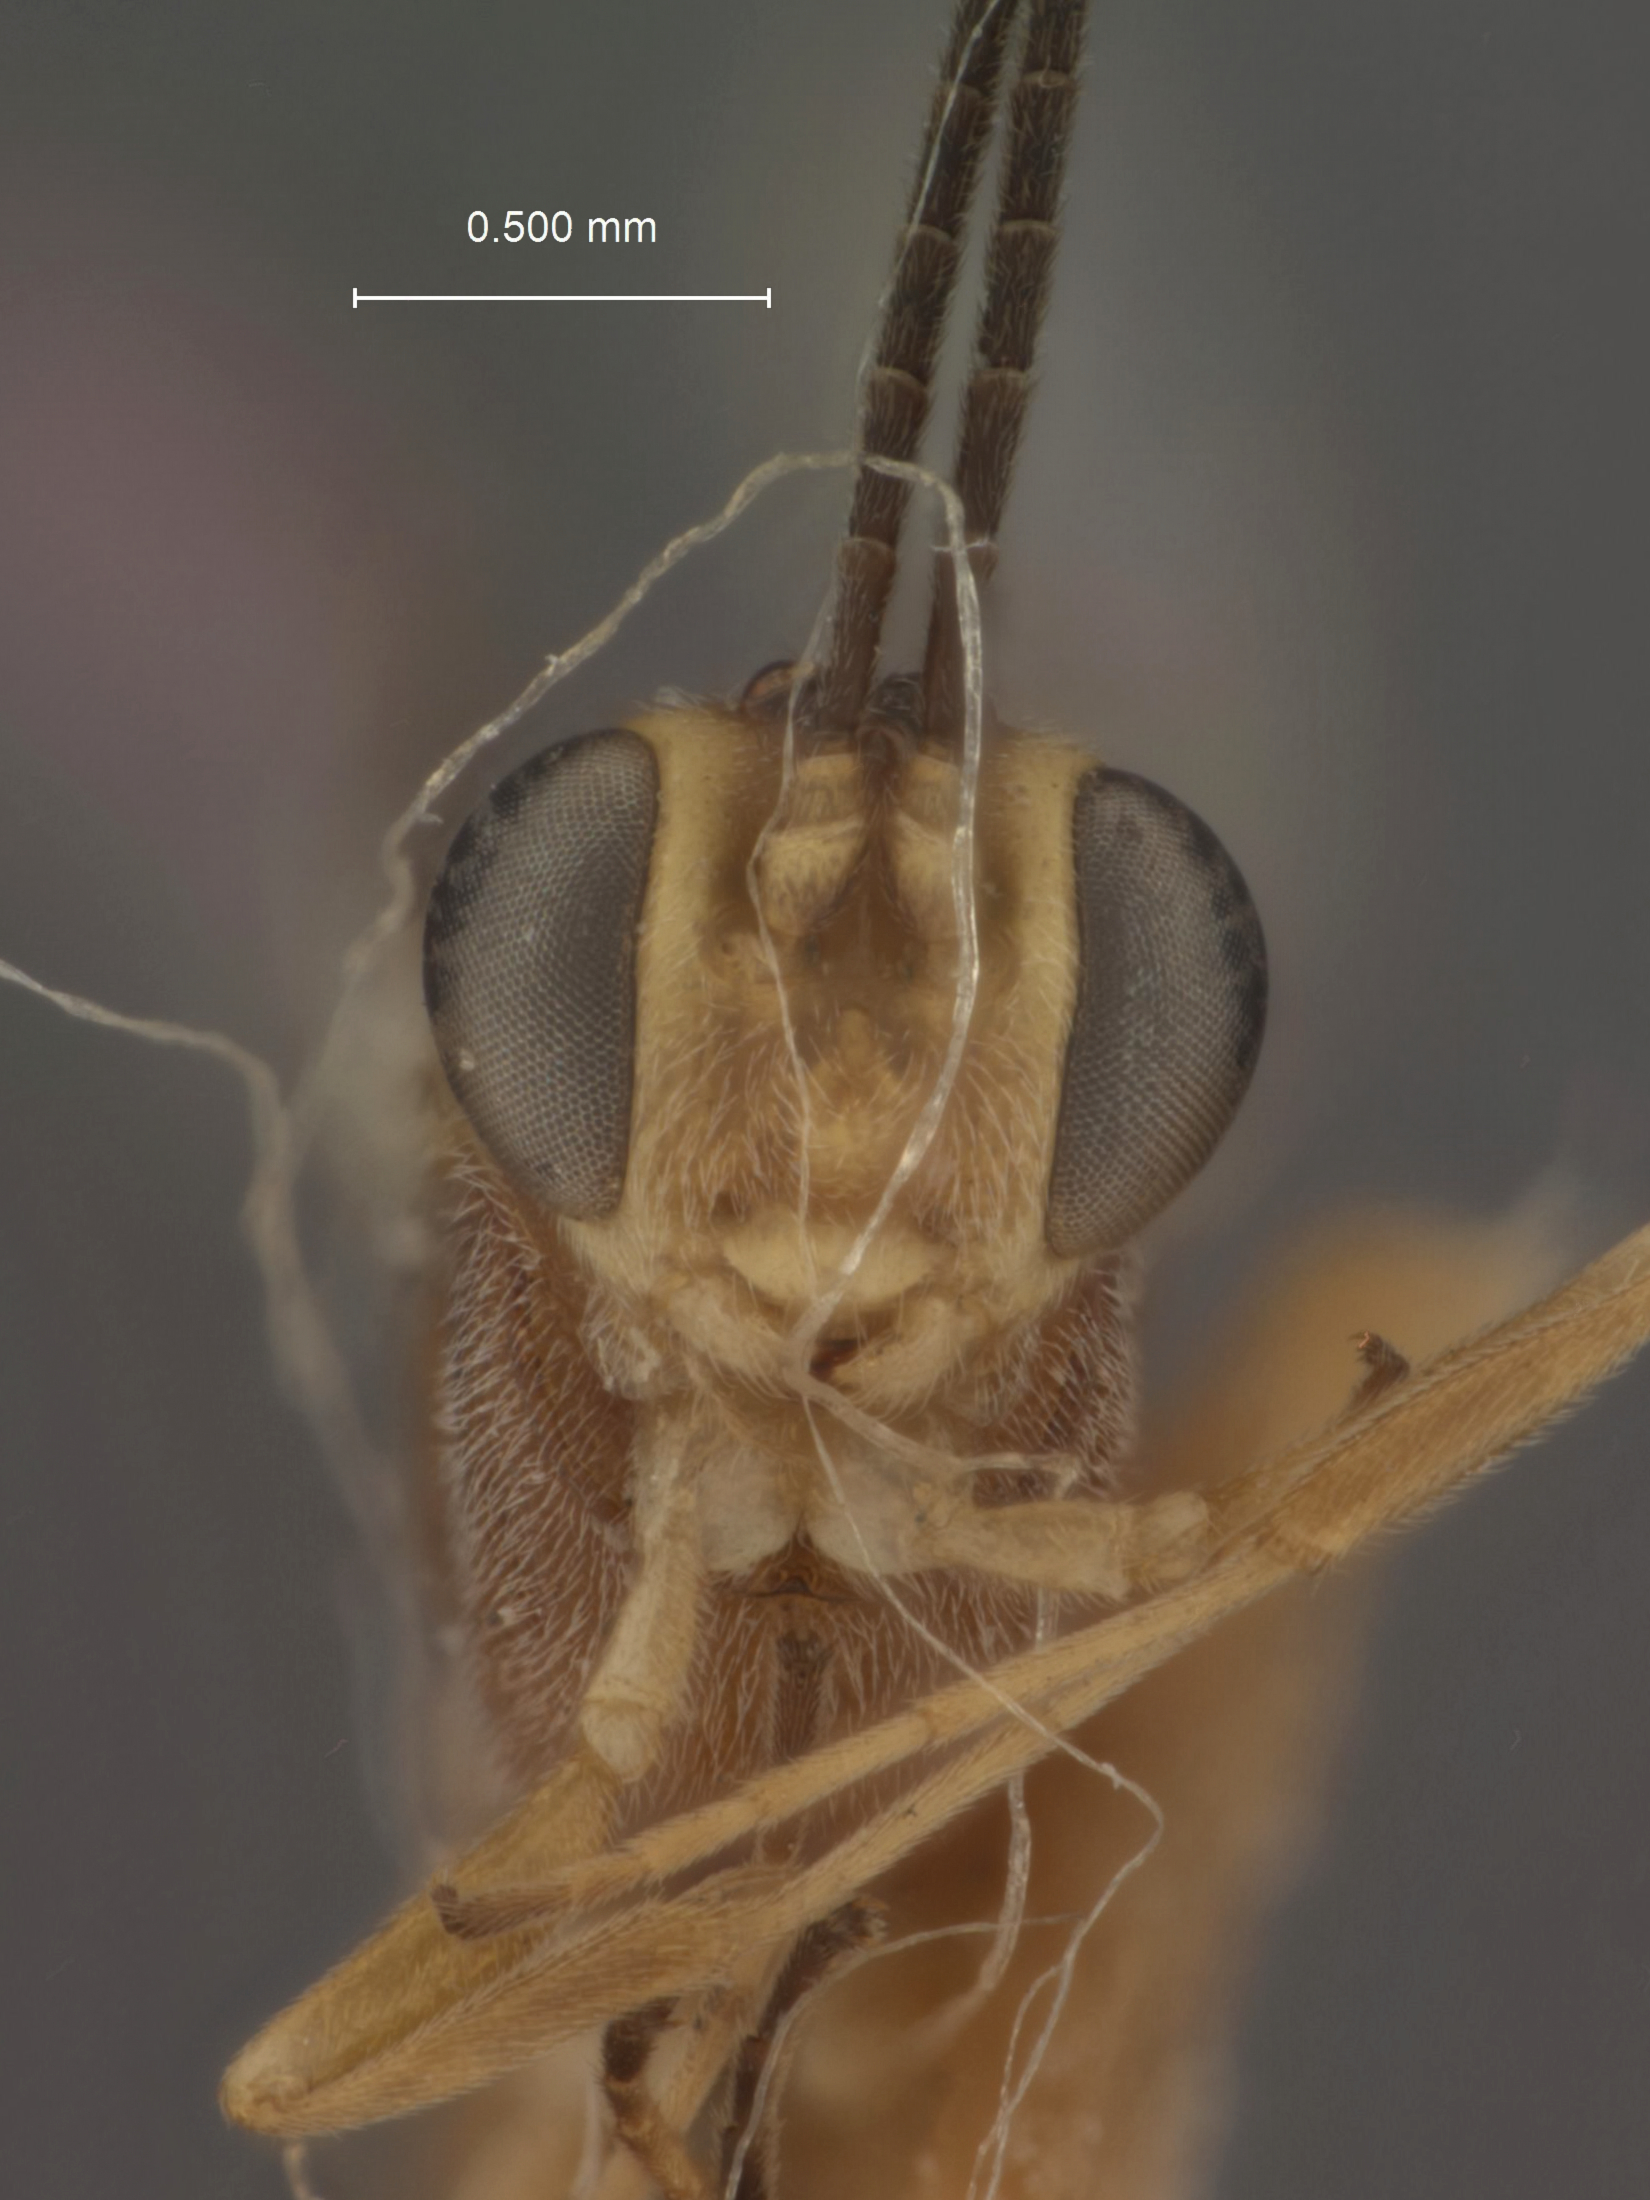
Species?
Pristomerus baumhoferi
